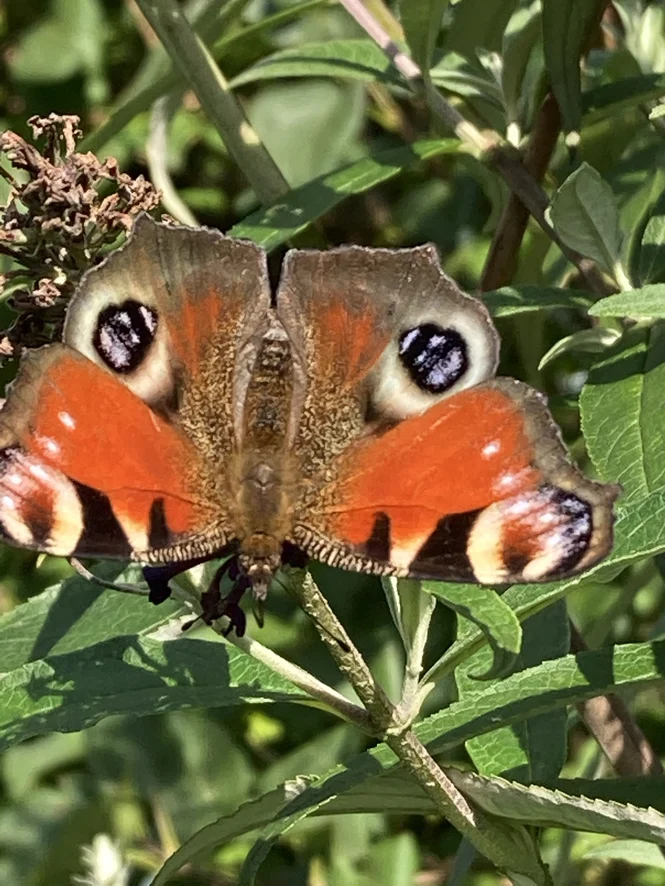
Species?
Aglais io
